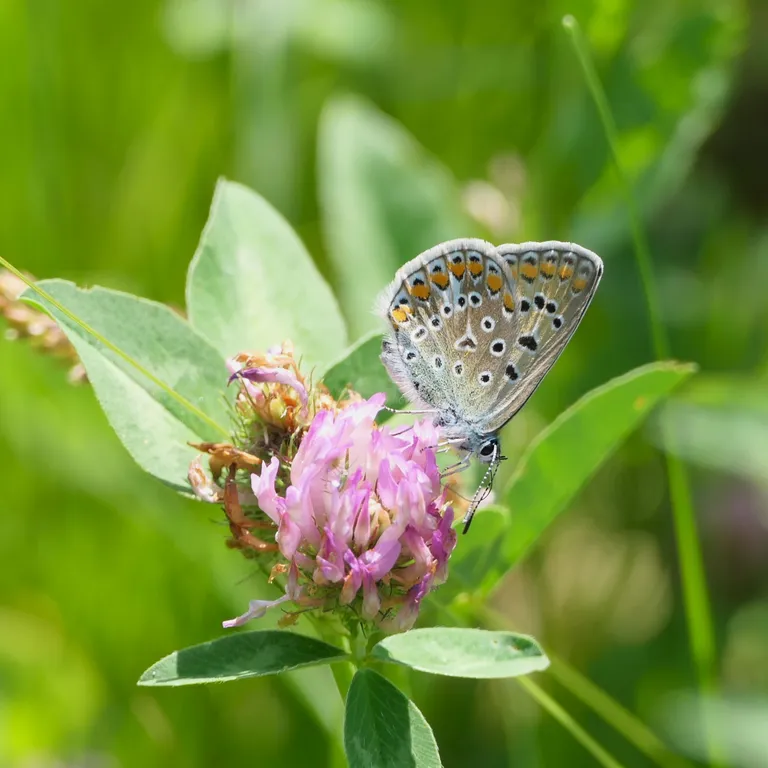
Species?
Polyommatus icarus
